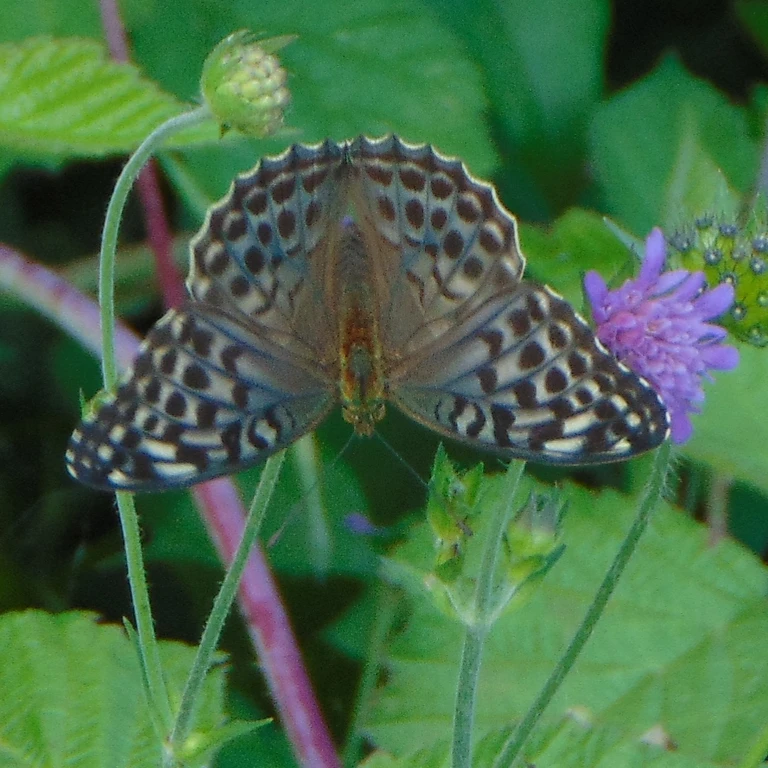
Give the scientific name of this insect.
Argynnis paphia
